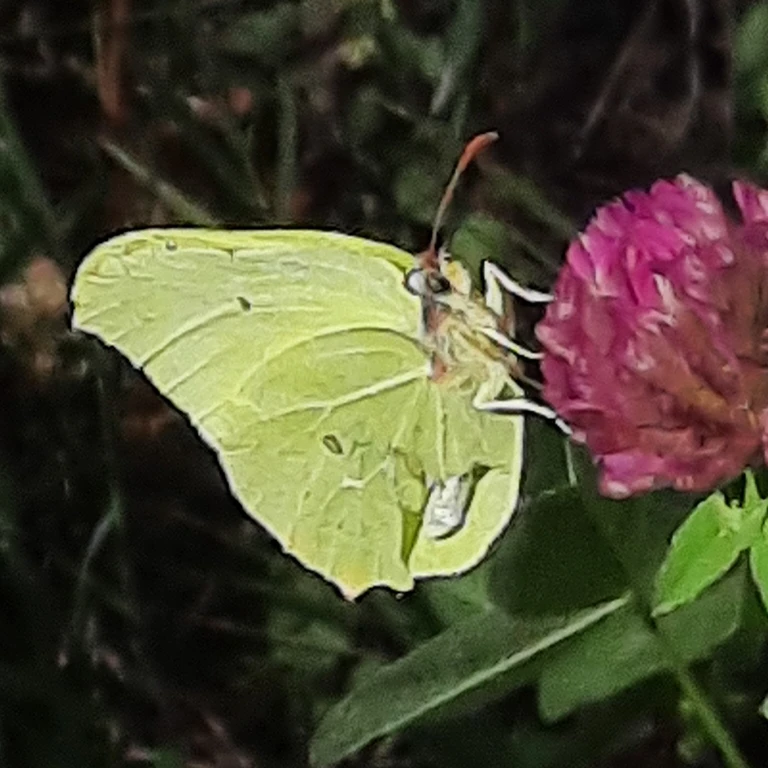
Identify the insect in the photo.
Gonepteryx rhamni
